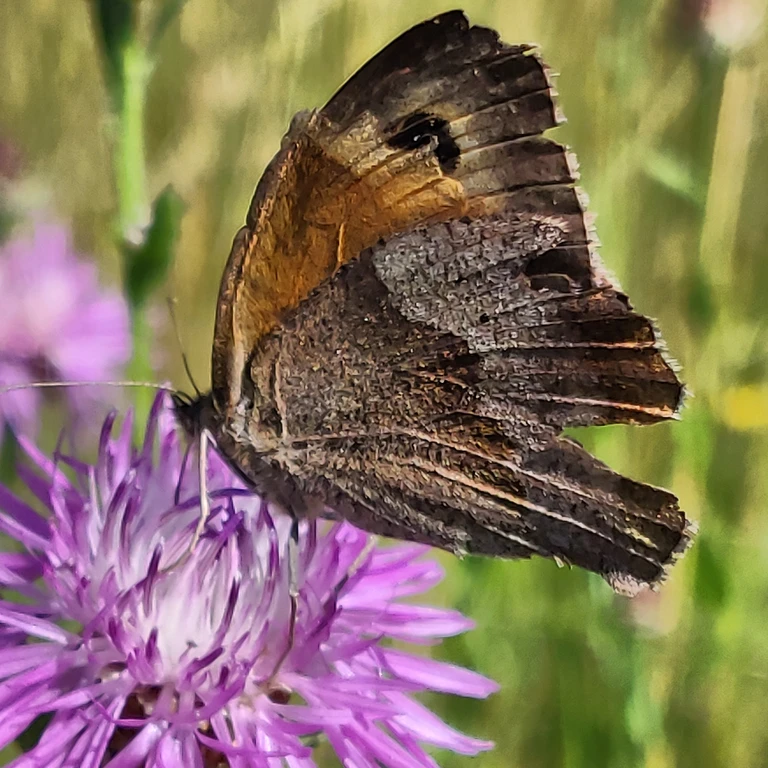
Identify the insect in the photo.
Maniola jurtina
